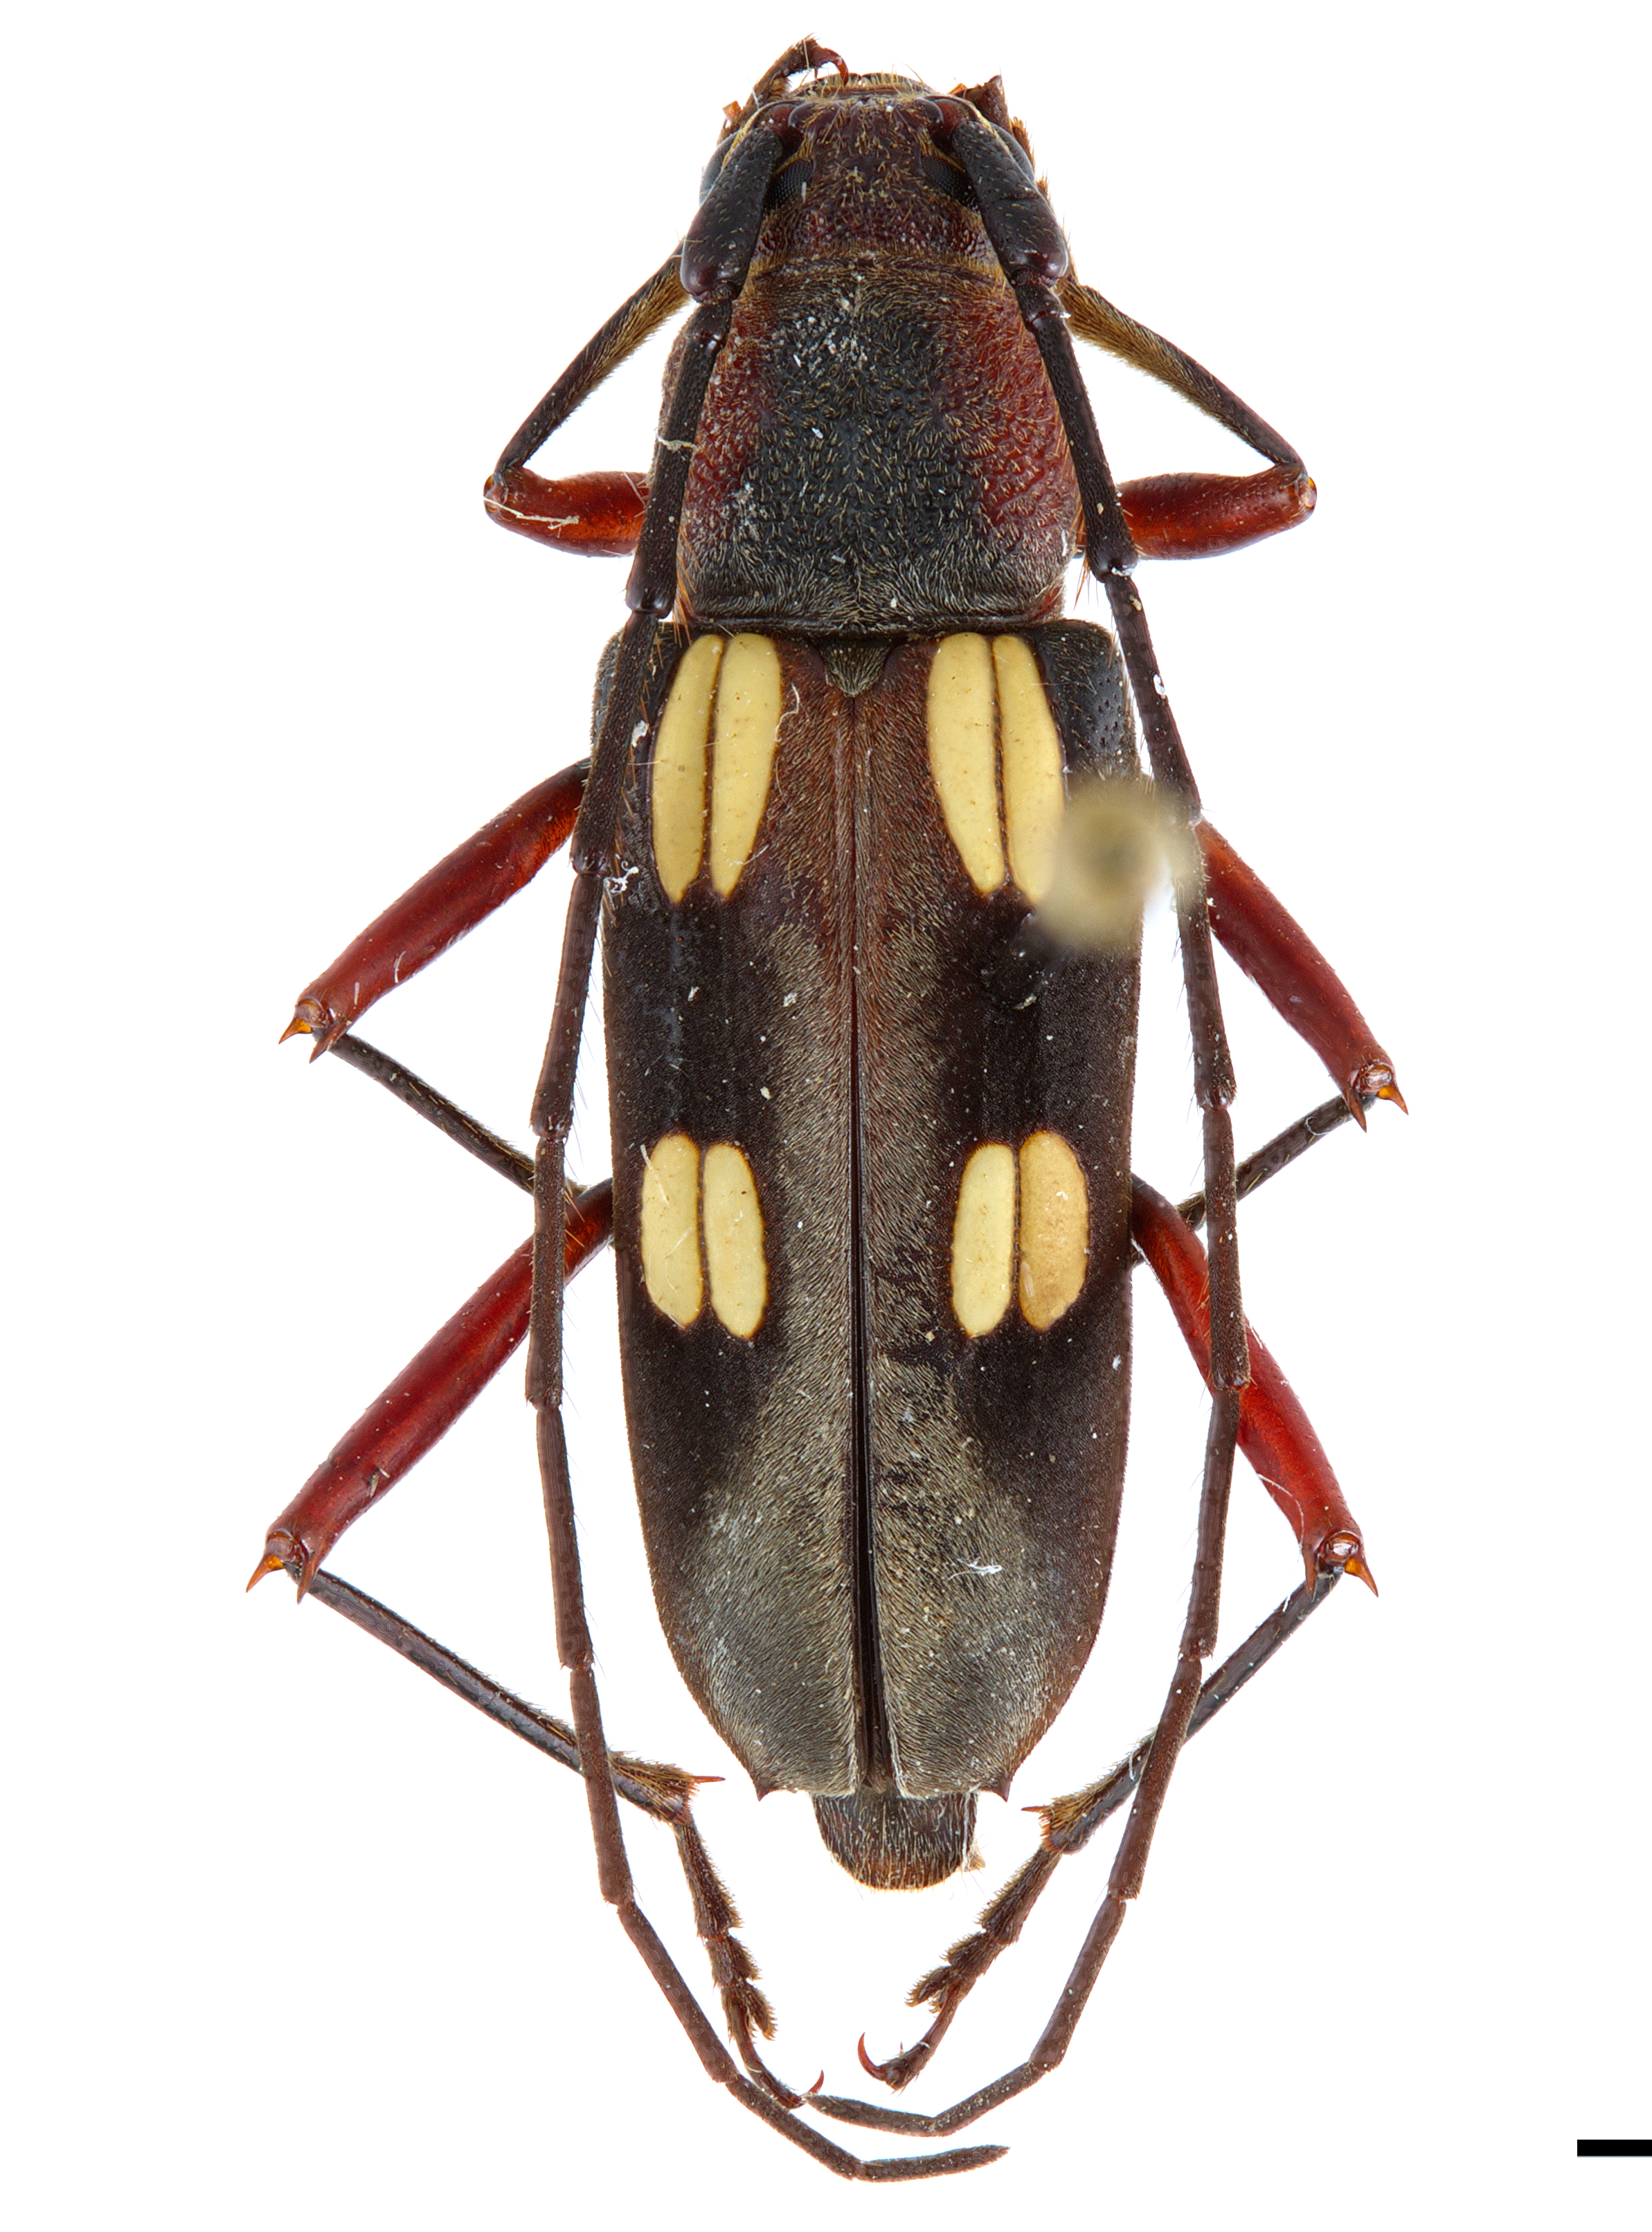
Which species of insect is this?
Eburiola geminata
